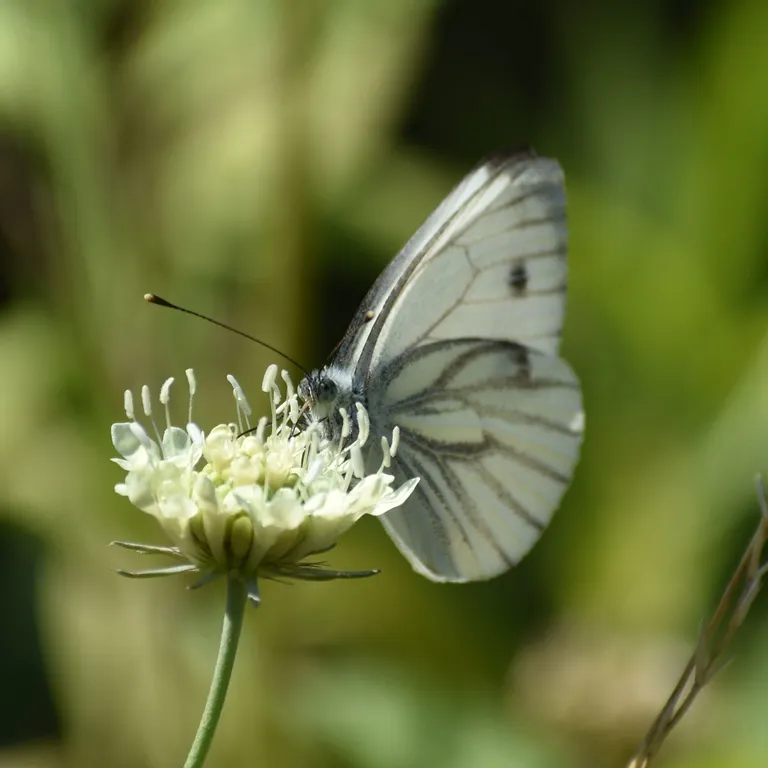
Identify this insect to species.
Pieris napi
